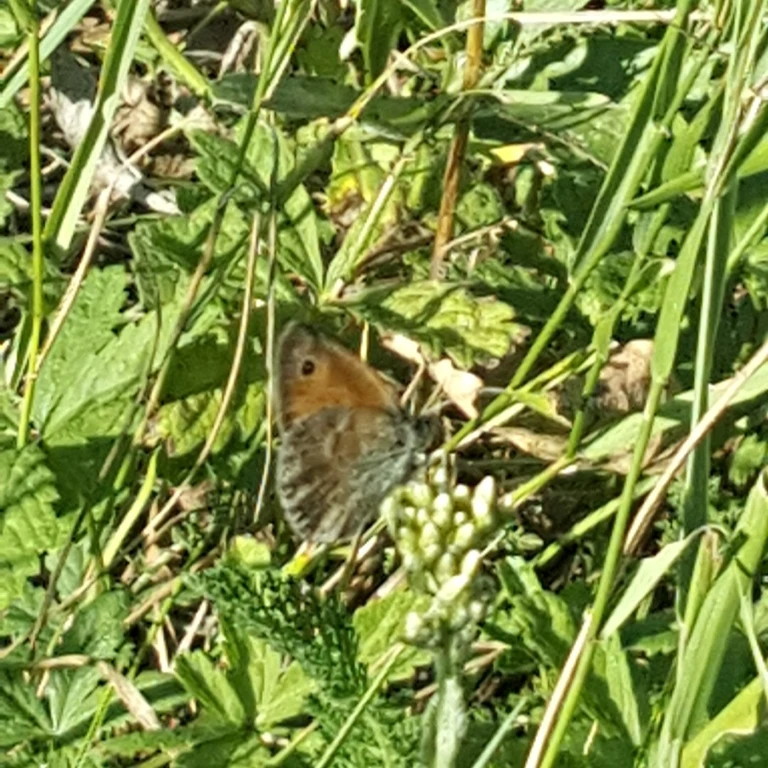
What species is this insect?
Coenonympha pamphilus
